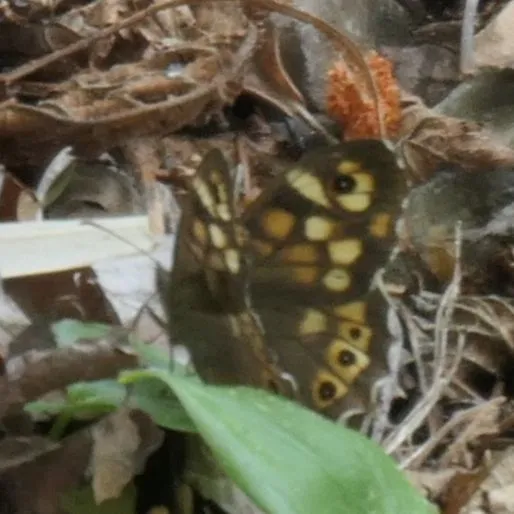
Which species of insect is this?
Pararge aegeria
